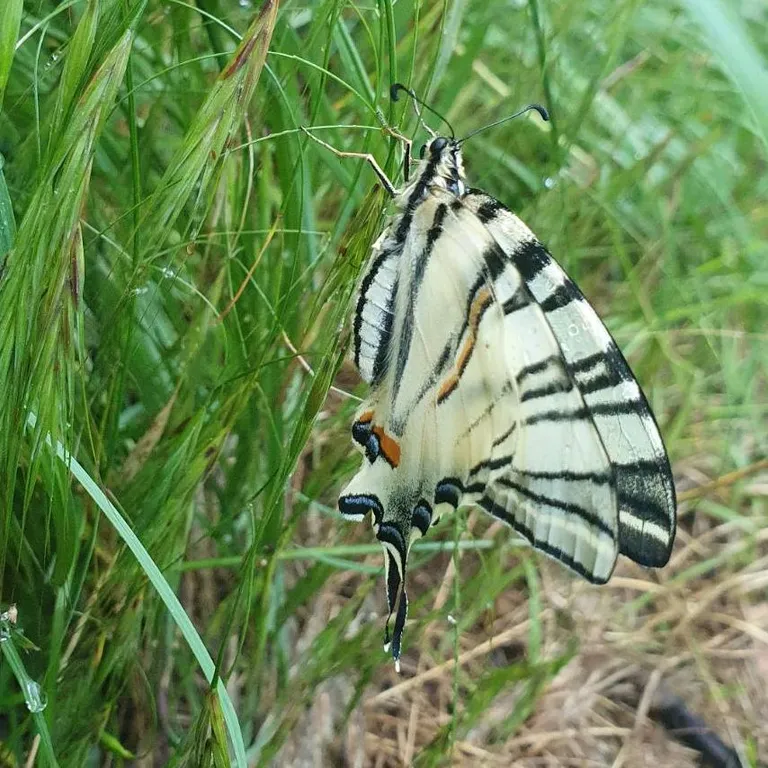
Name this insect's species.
Iphiclides podalirius
